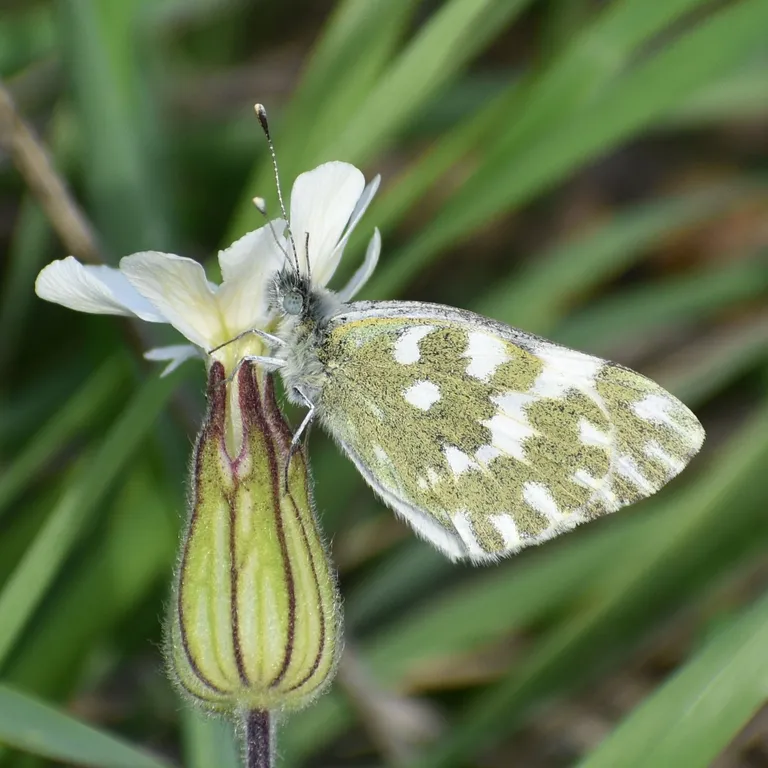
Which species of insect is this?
Pontia edusa
